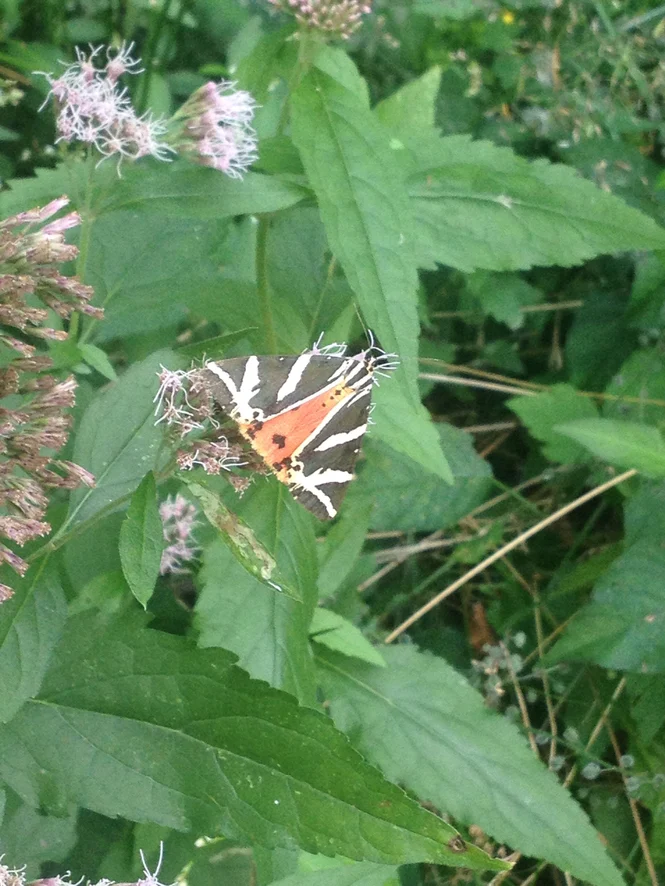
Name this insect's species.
Euplagia quadripunctaria
